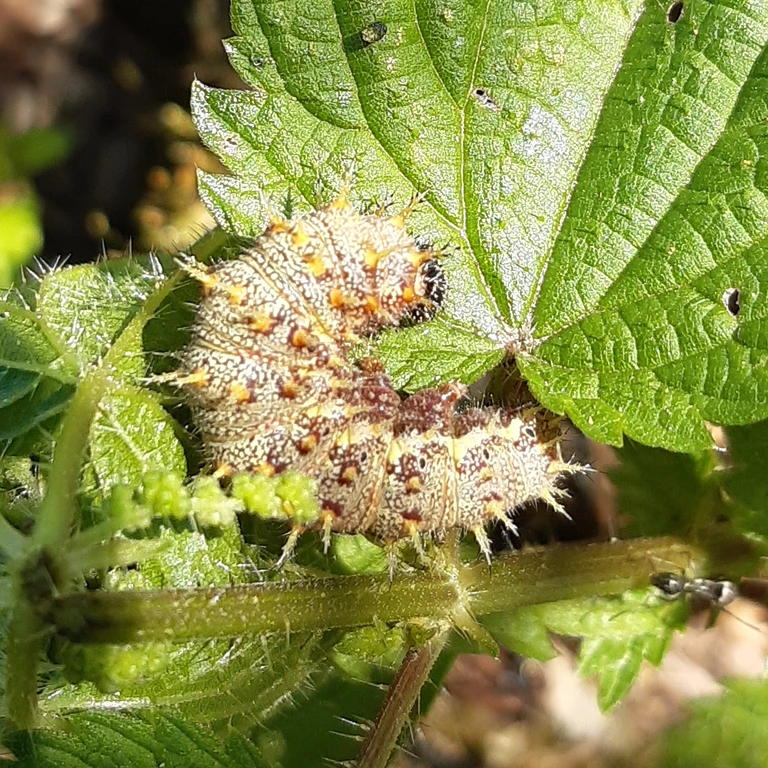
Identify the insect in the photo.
Vanessa atalanta
